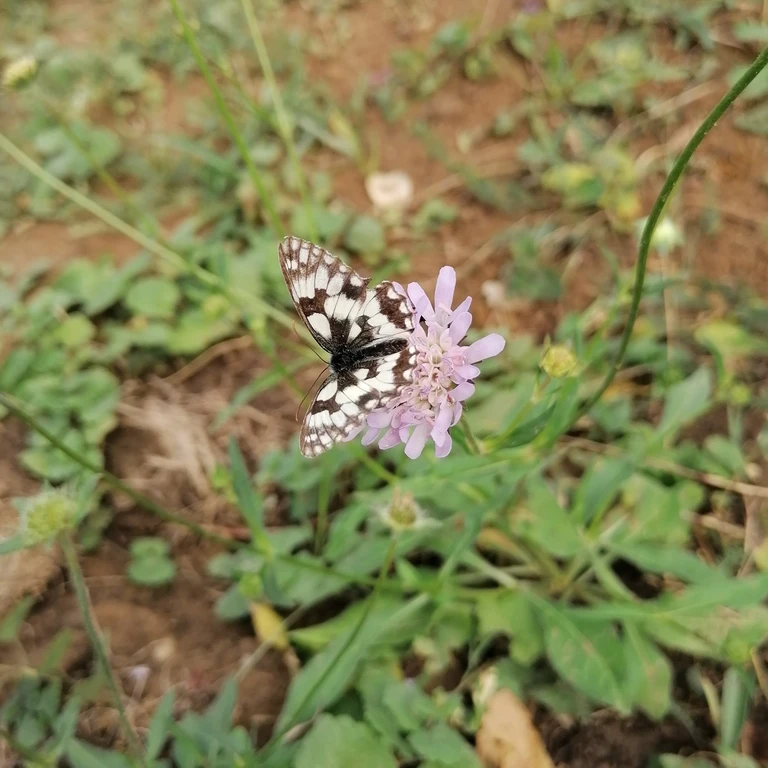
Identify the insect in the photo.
Melanargia galathea
